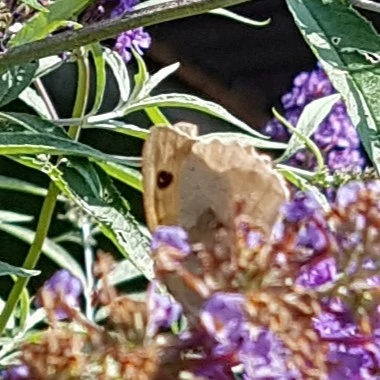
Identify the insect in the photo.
Maniola jurtina
